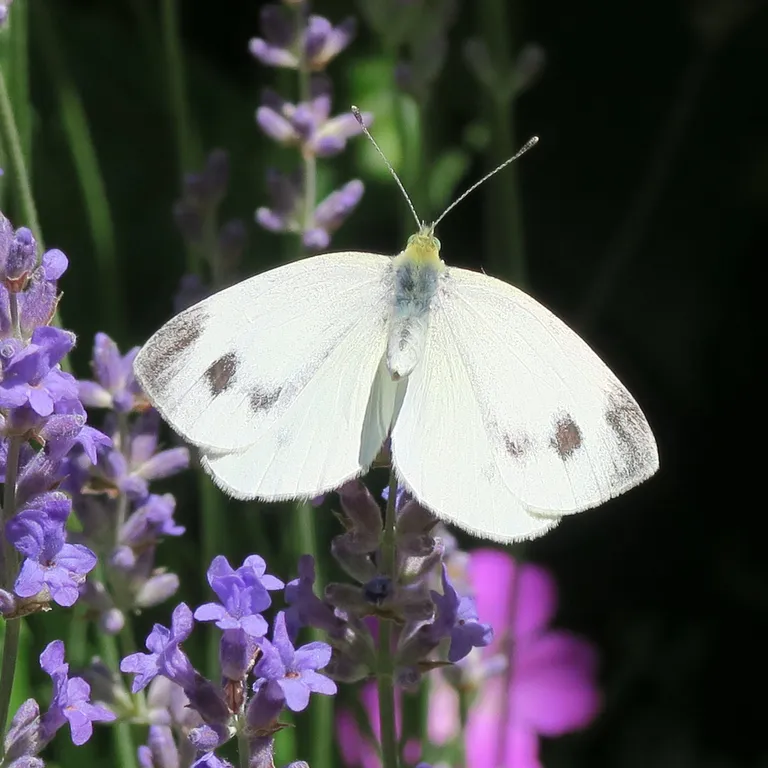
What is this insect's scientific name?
Pieris mannii
